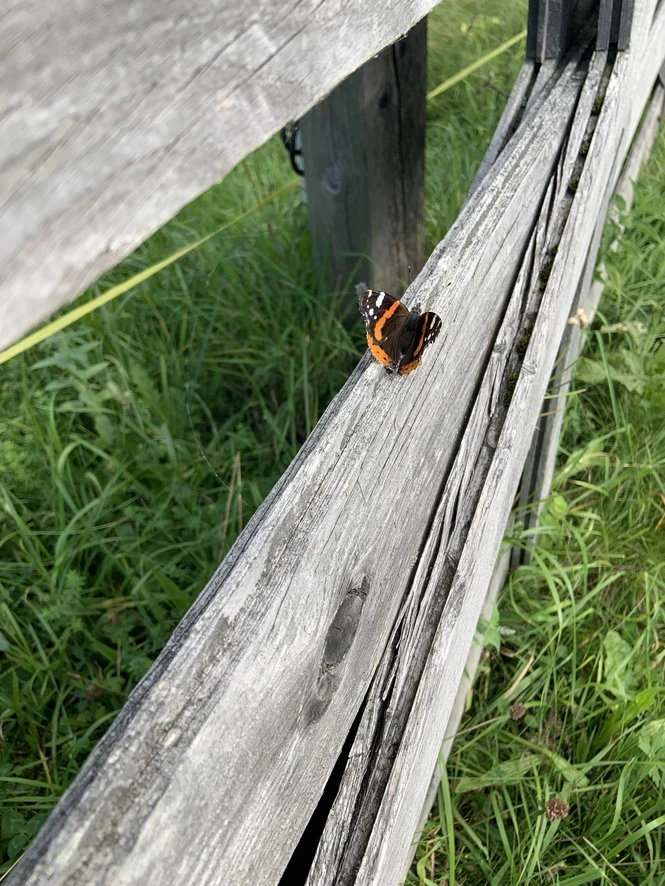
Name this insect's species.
Vanessa atalanta
